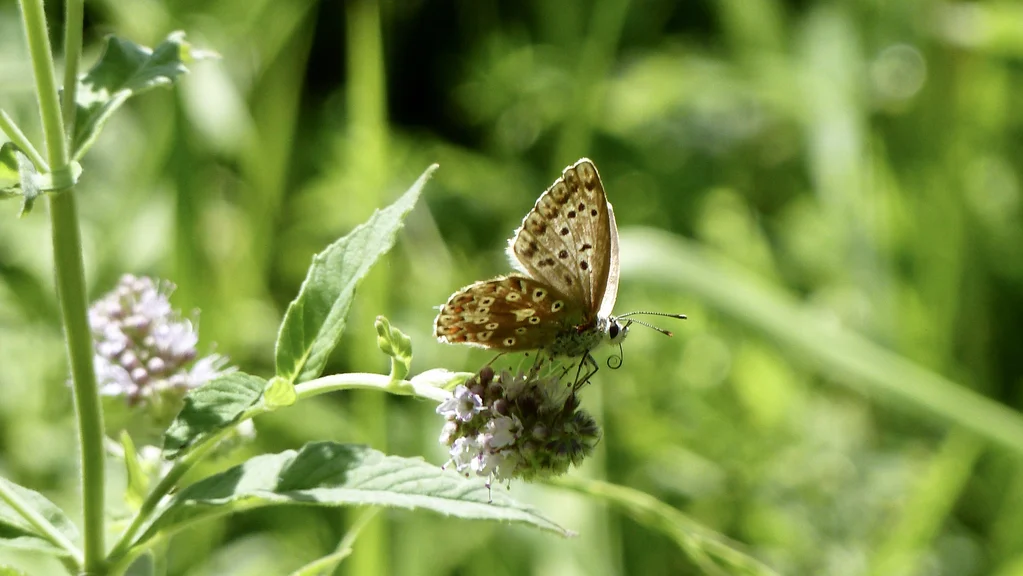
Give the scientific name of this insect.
Lysandra coridon
